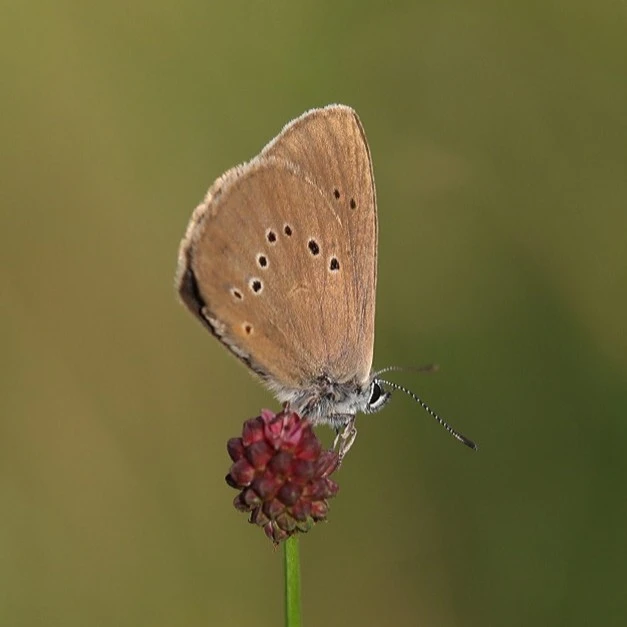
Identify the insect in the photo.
Phengaris nausithous (also Maculinea nausithous)
